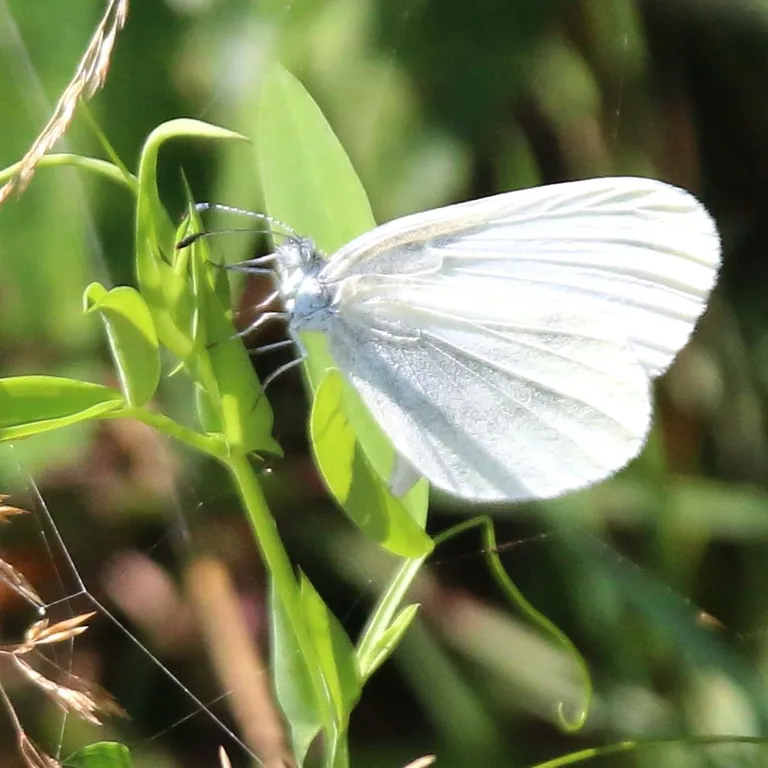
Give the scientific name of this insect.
Leptidea sinapis/juvernica
